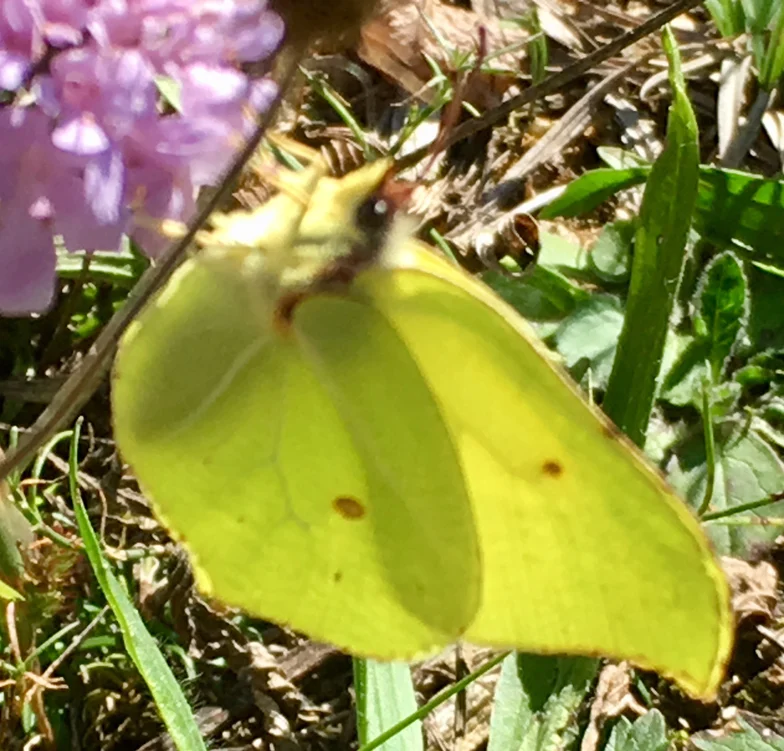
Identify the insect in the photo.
Gonepteryx rhamni
